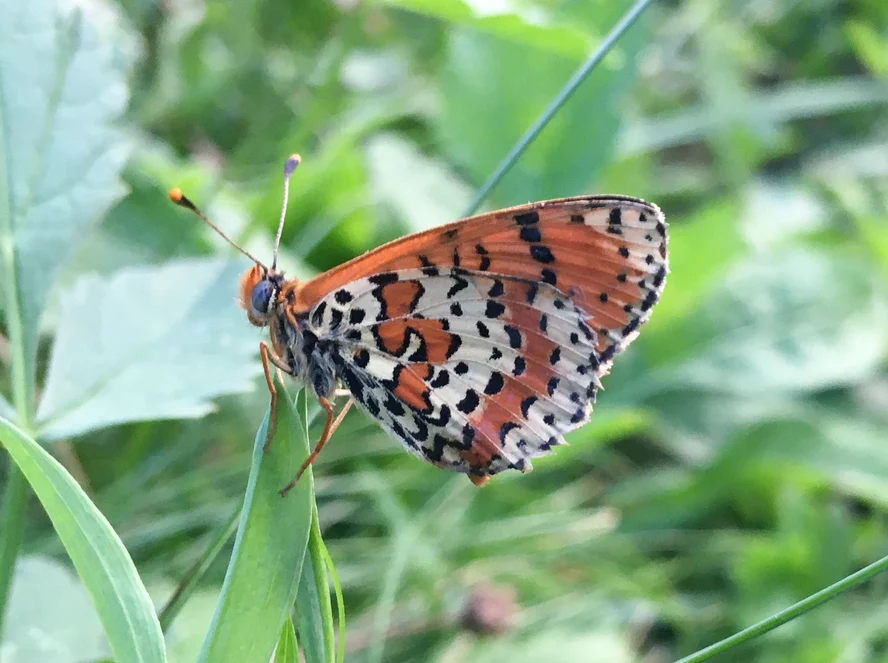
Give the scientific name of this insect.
Melitaea didyma
